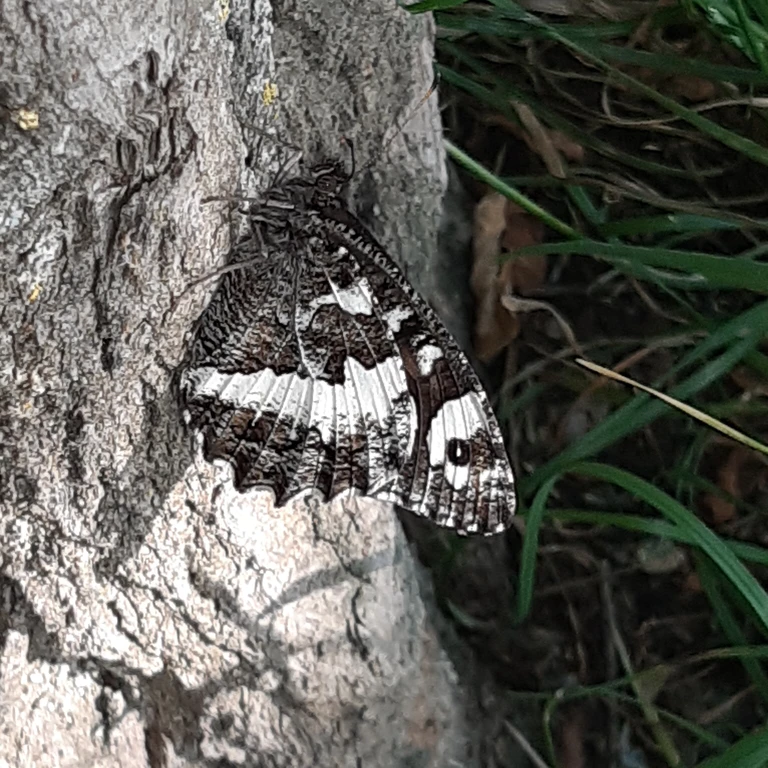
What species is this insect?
Brintesia circe
